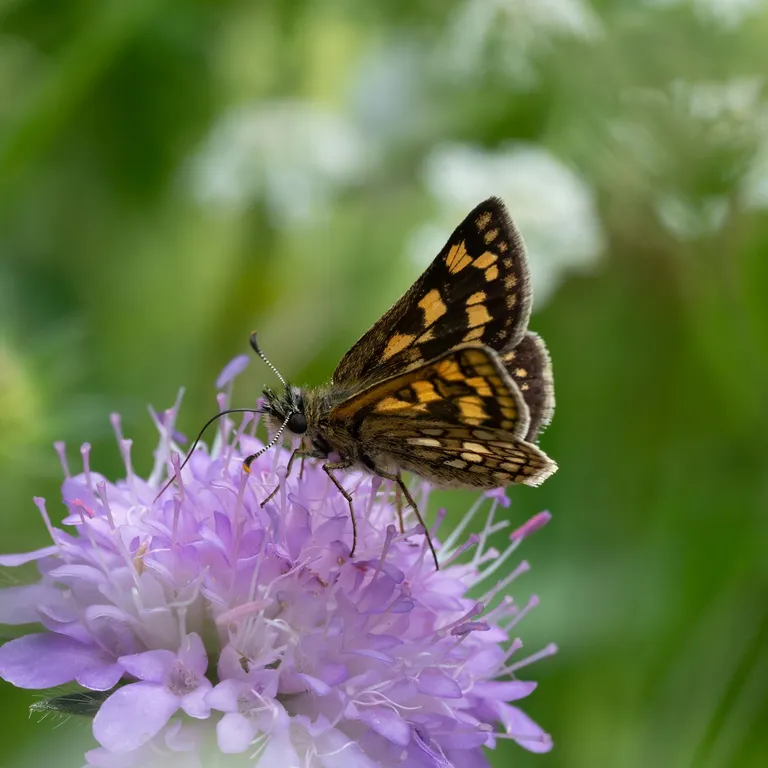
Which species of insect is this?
Carterocephalus palaemon
